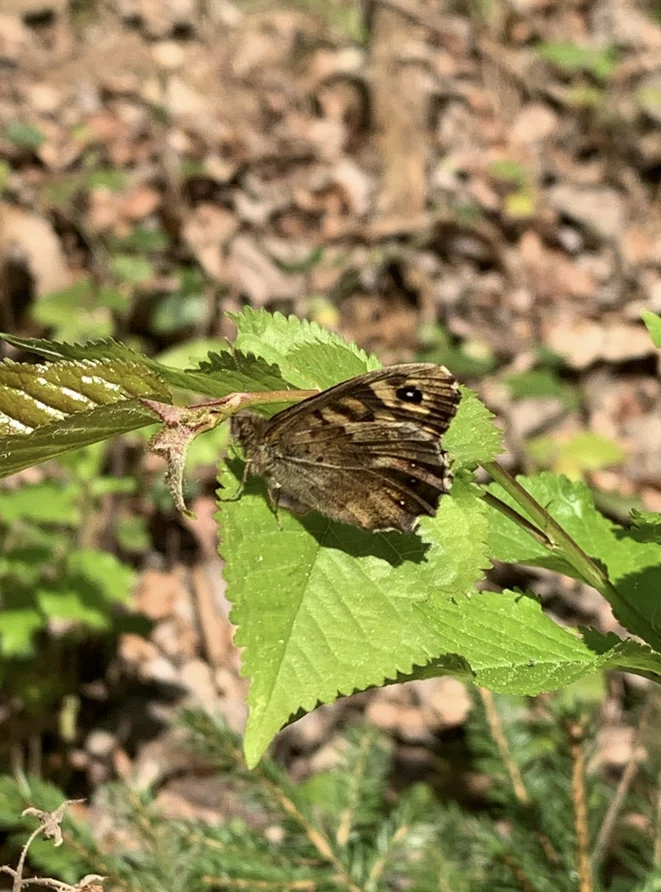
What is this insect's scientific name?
Pararge aegeria
